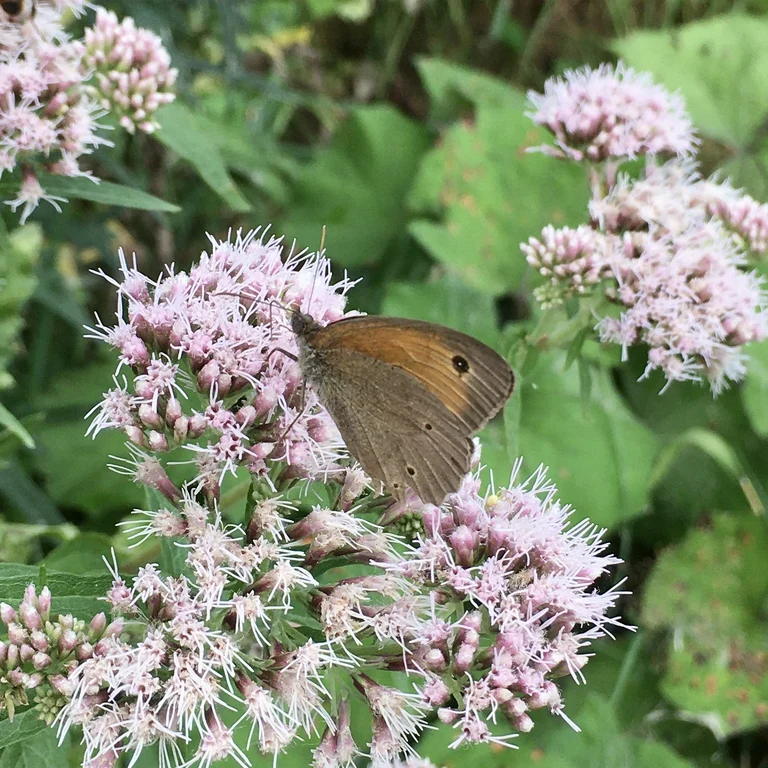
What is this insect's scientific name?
Maniola jurtina
